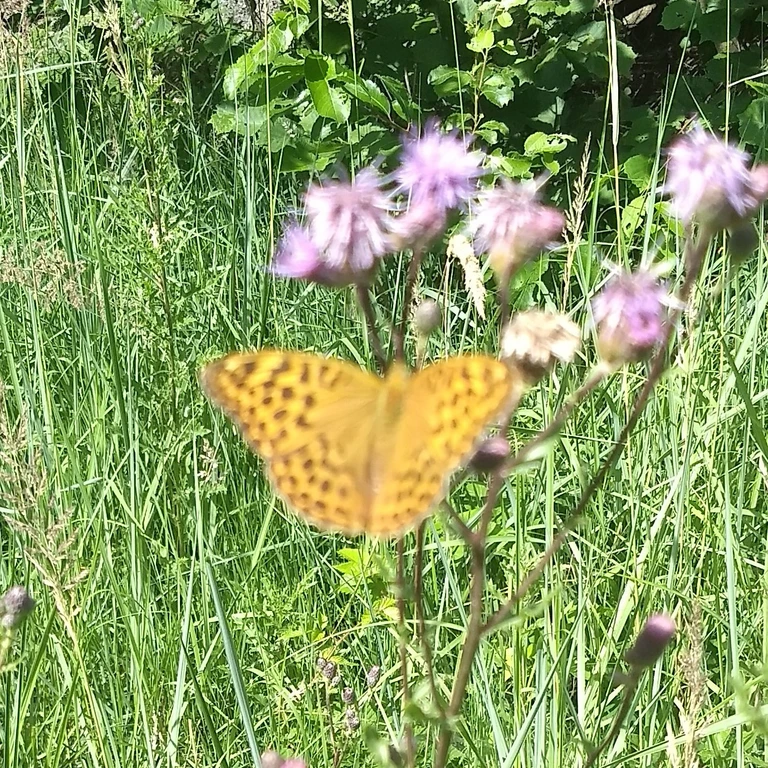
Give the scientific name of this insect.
Argynnis paphia
